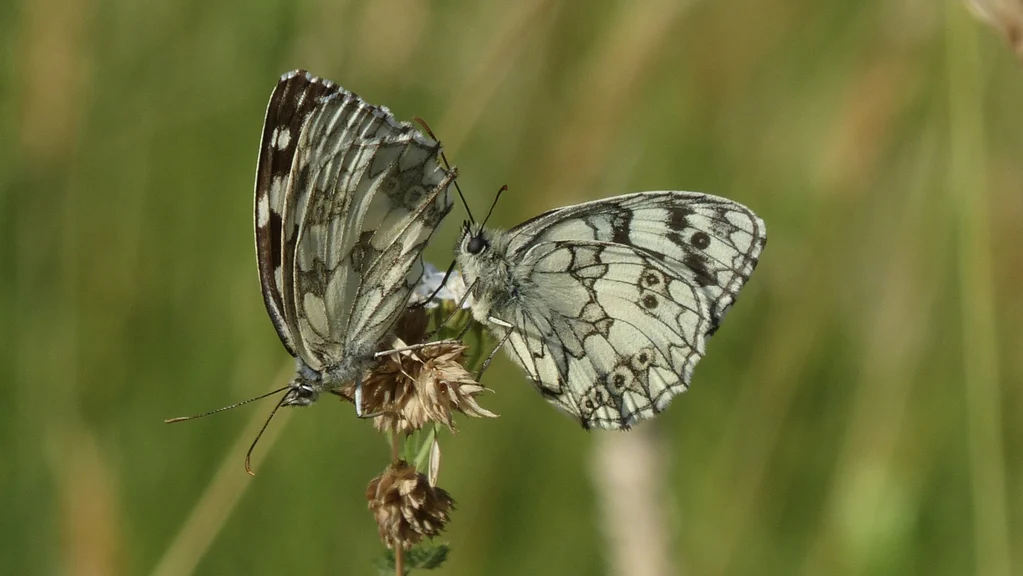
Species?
Melanargia galathea
